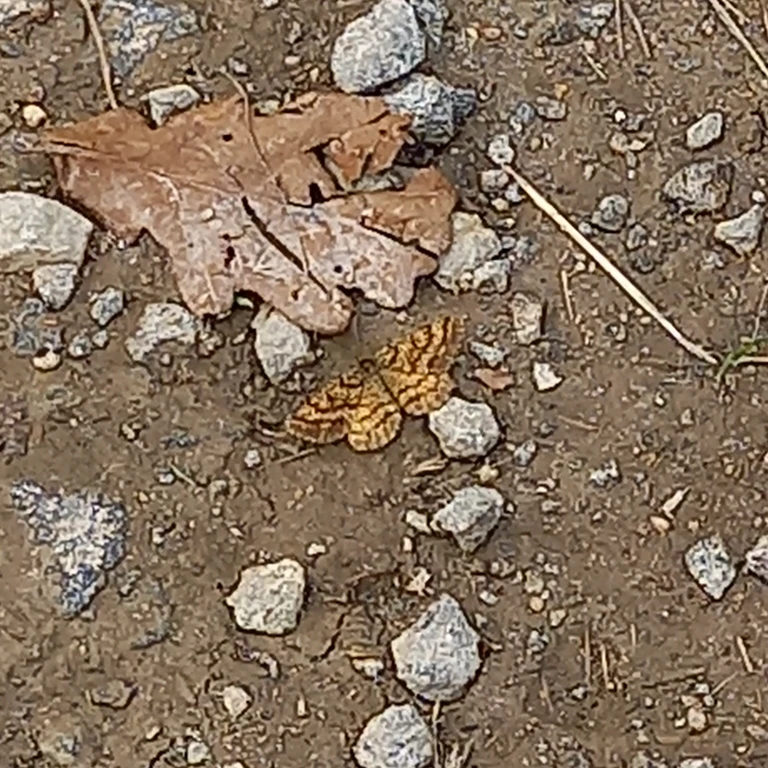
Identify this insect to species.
Ematurga atomaria
